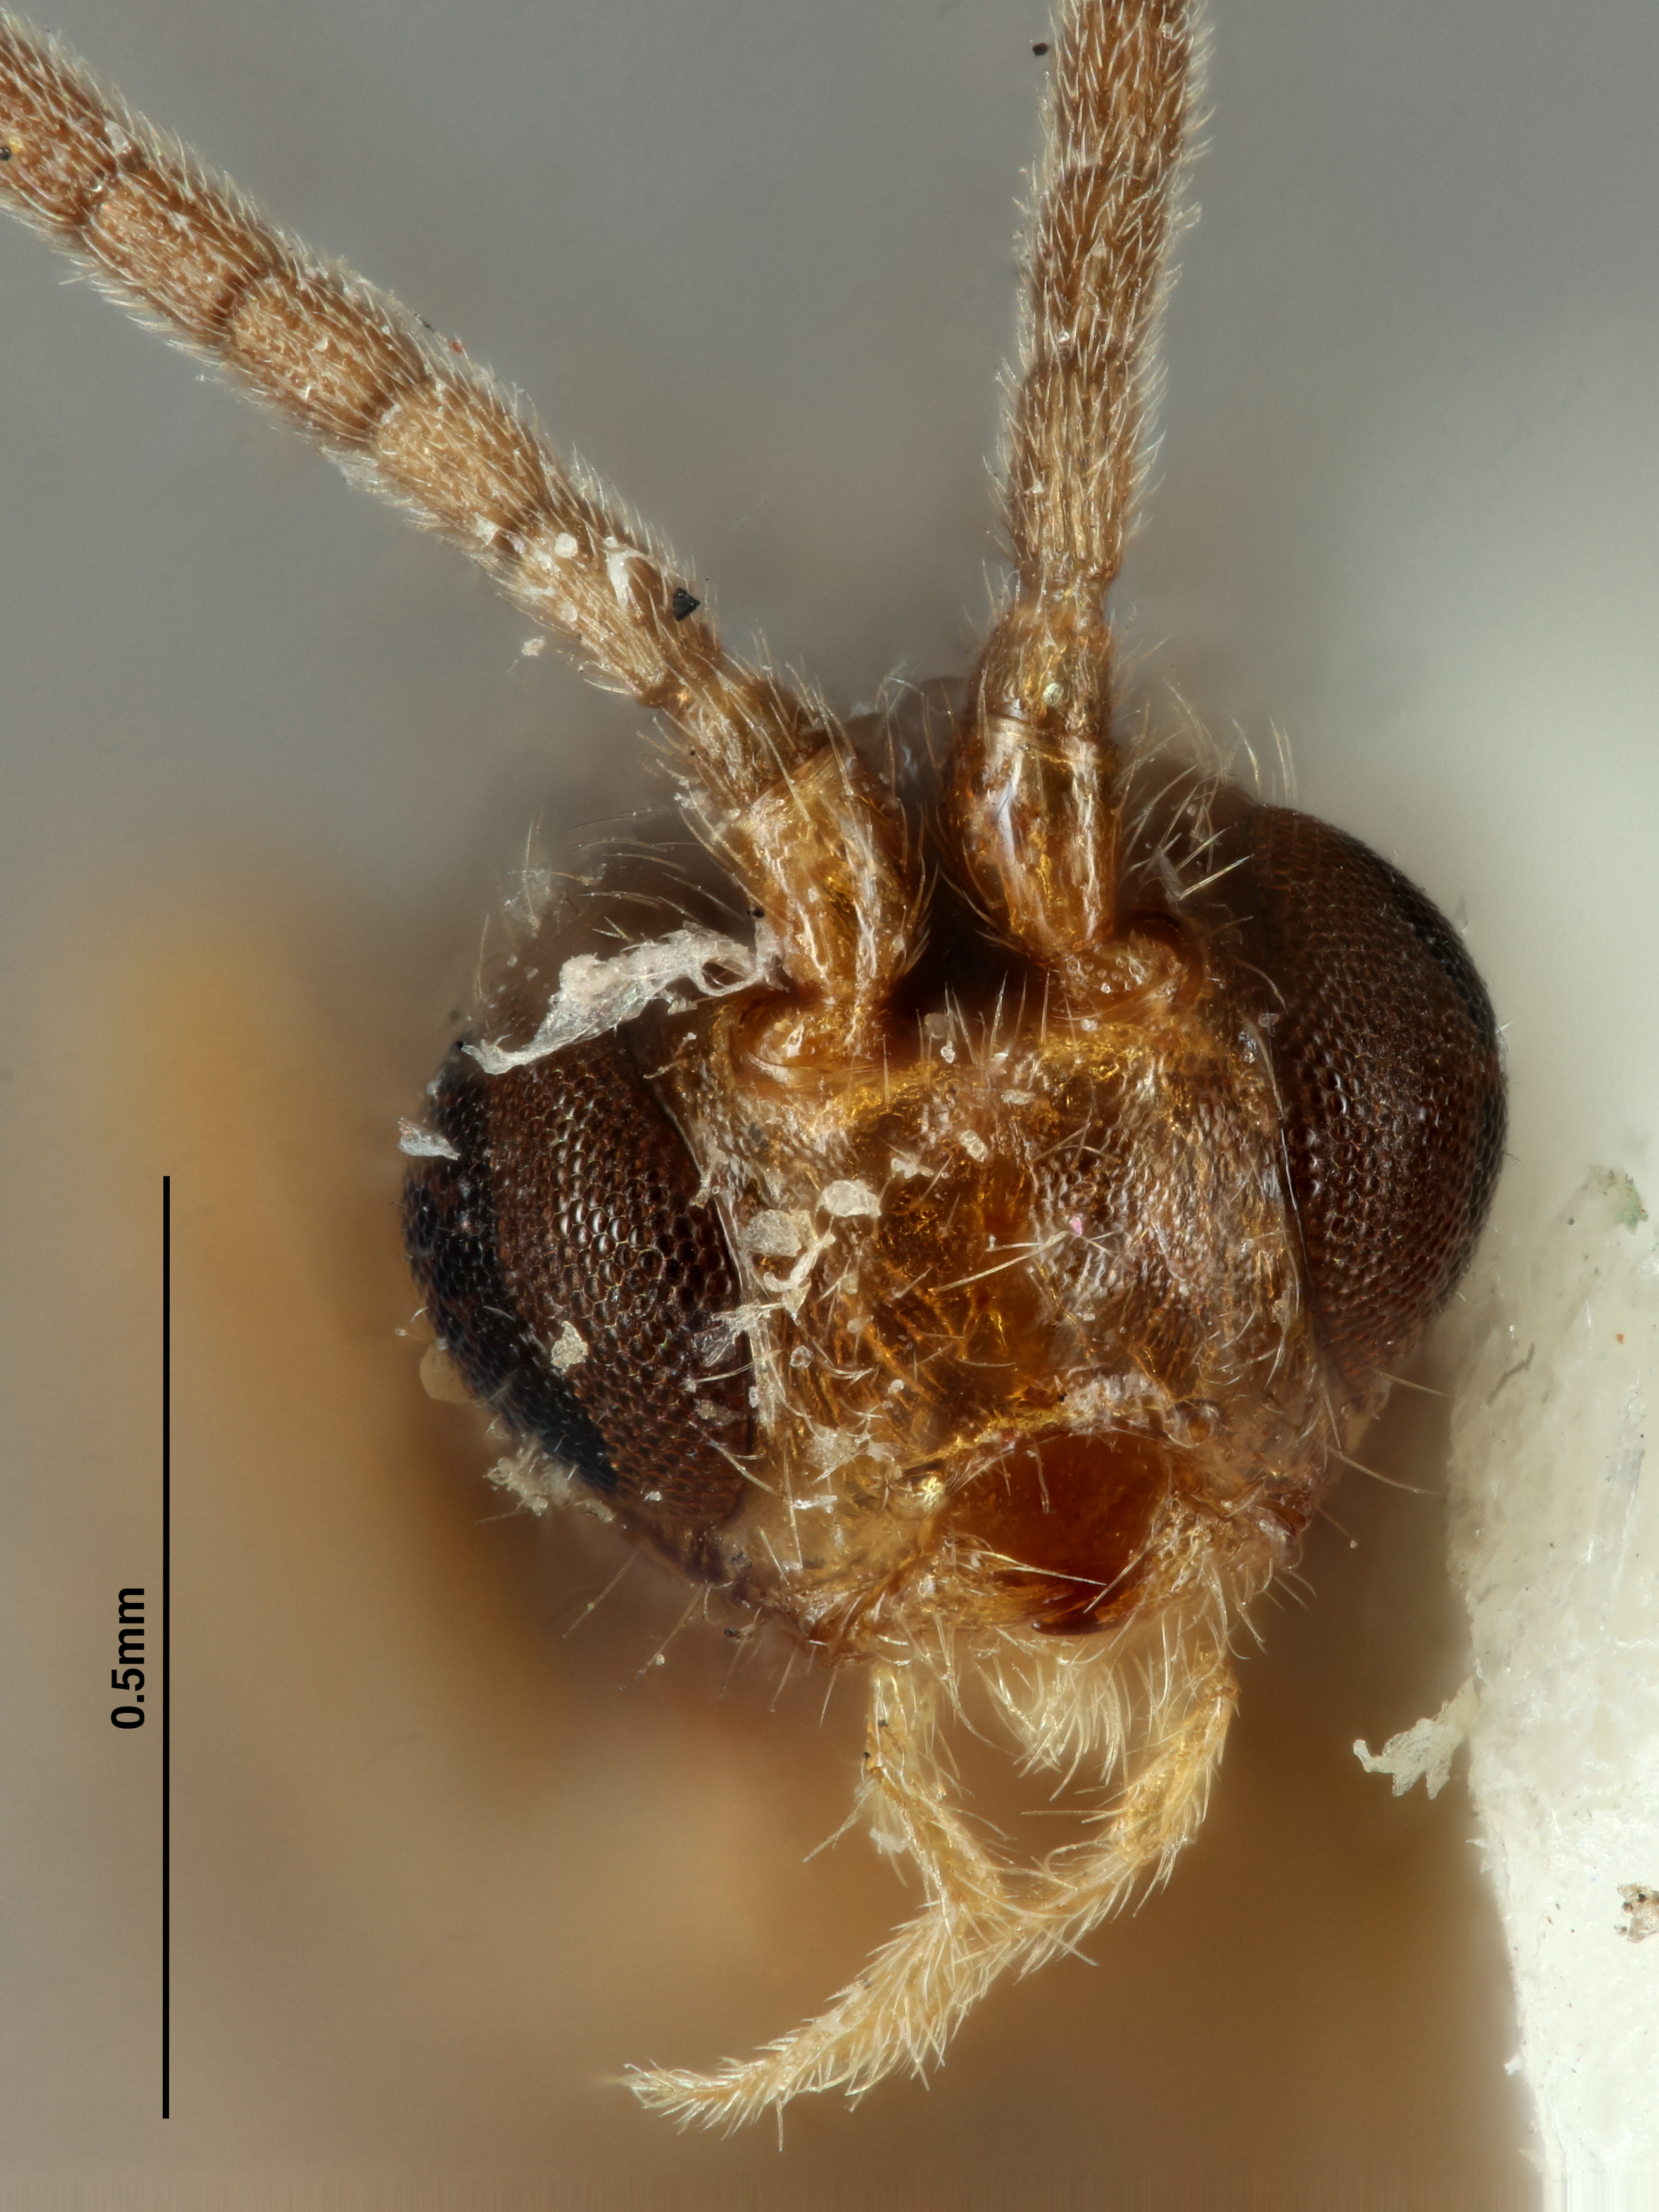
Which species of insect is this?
Opius canadensis
